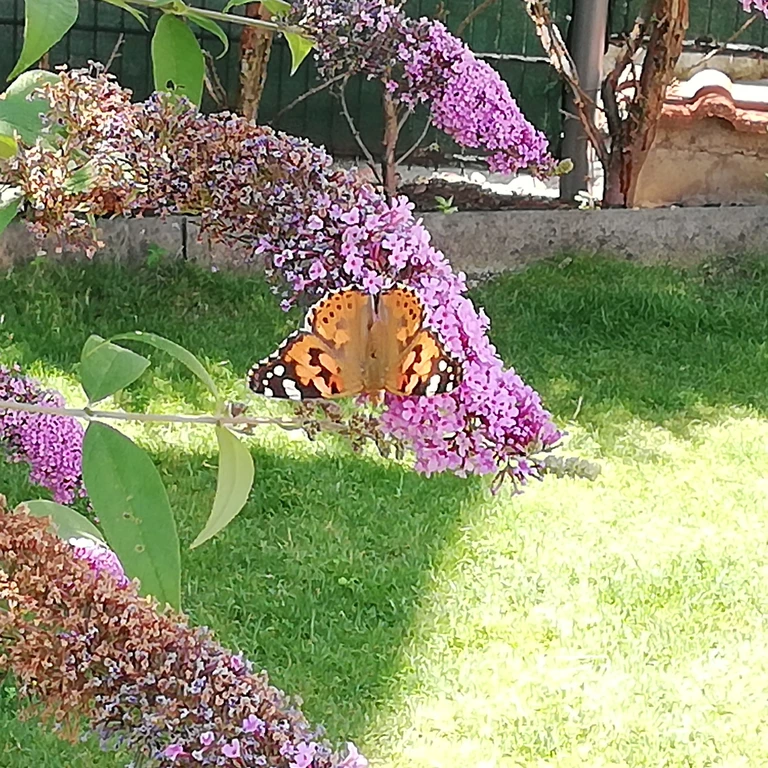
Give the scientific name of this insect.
Vanessa cardui
